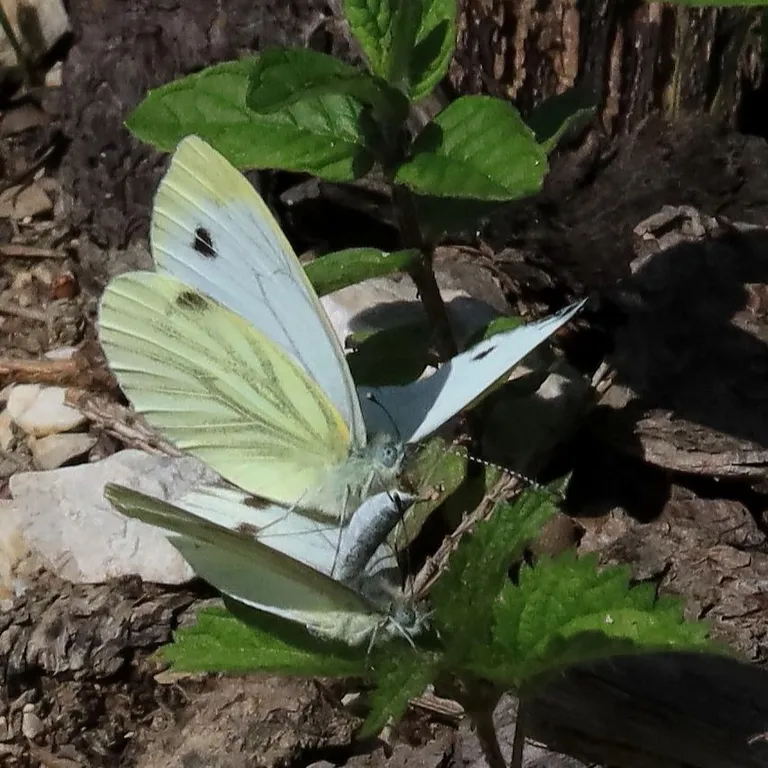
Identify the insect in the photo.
Pieris napi
